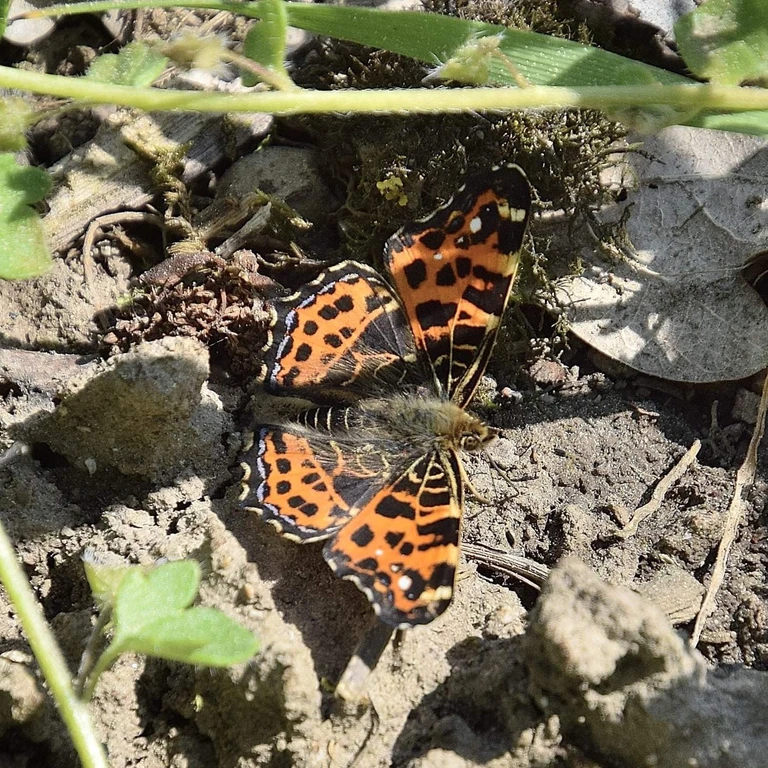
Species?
Araschnia levana
